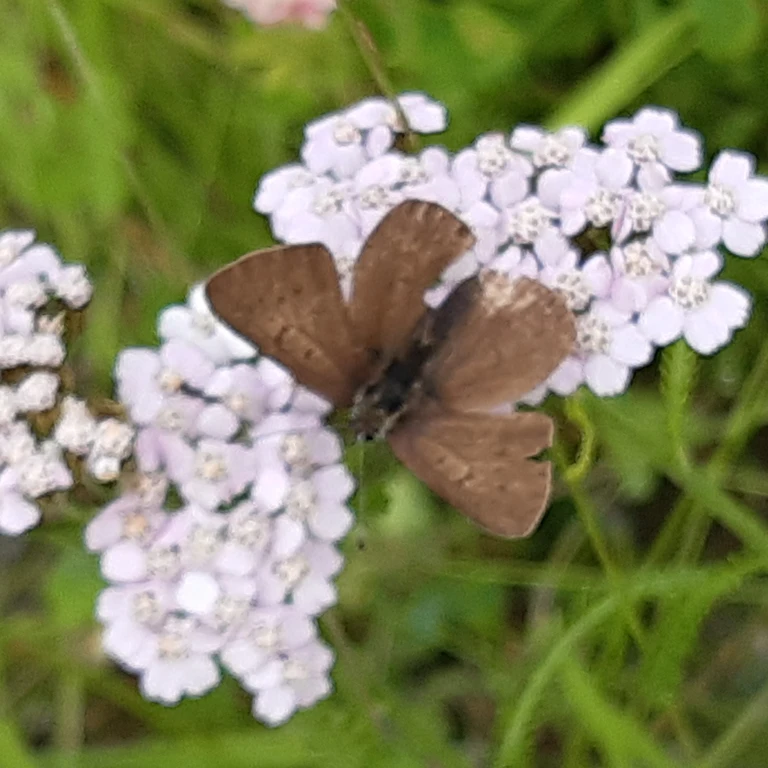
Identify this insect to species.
Lycaena tityrus (also Loweia tityrus)
